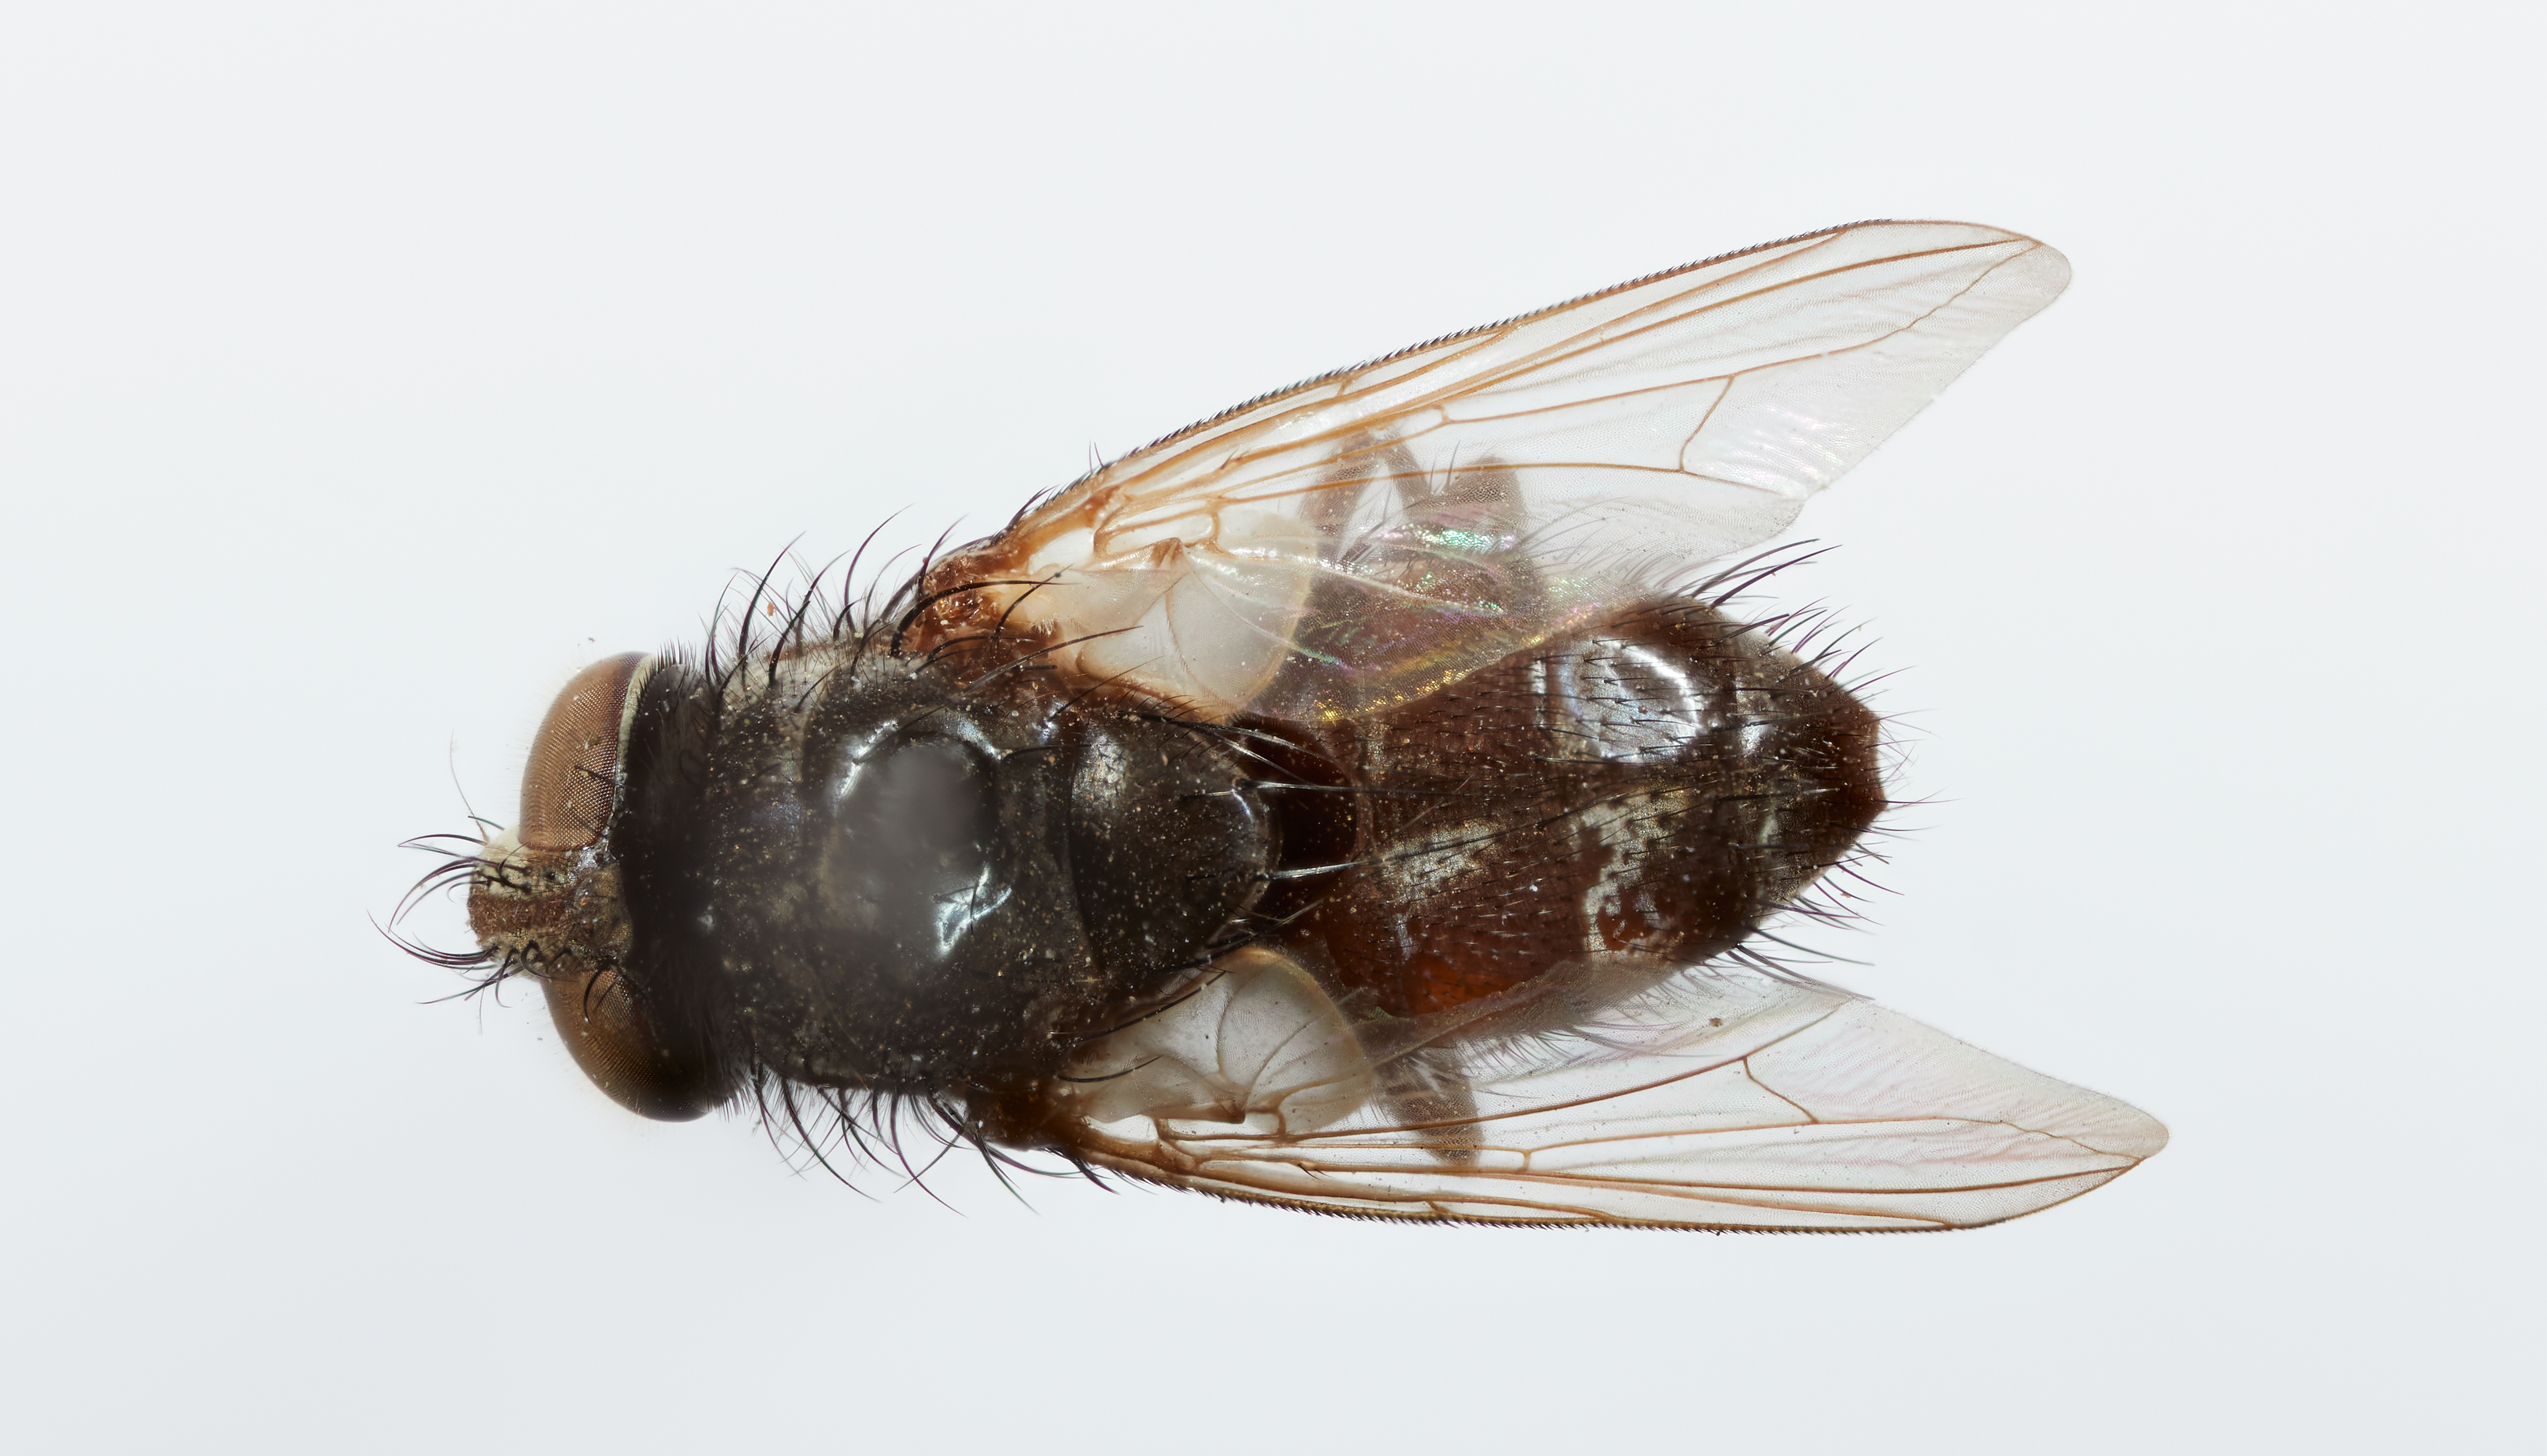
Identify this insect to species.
Stomatolydella infernalis
